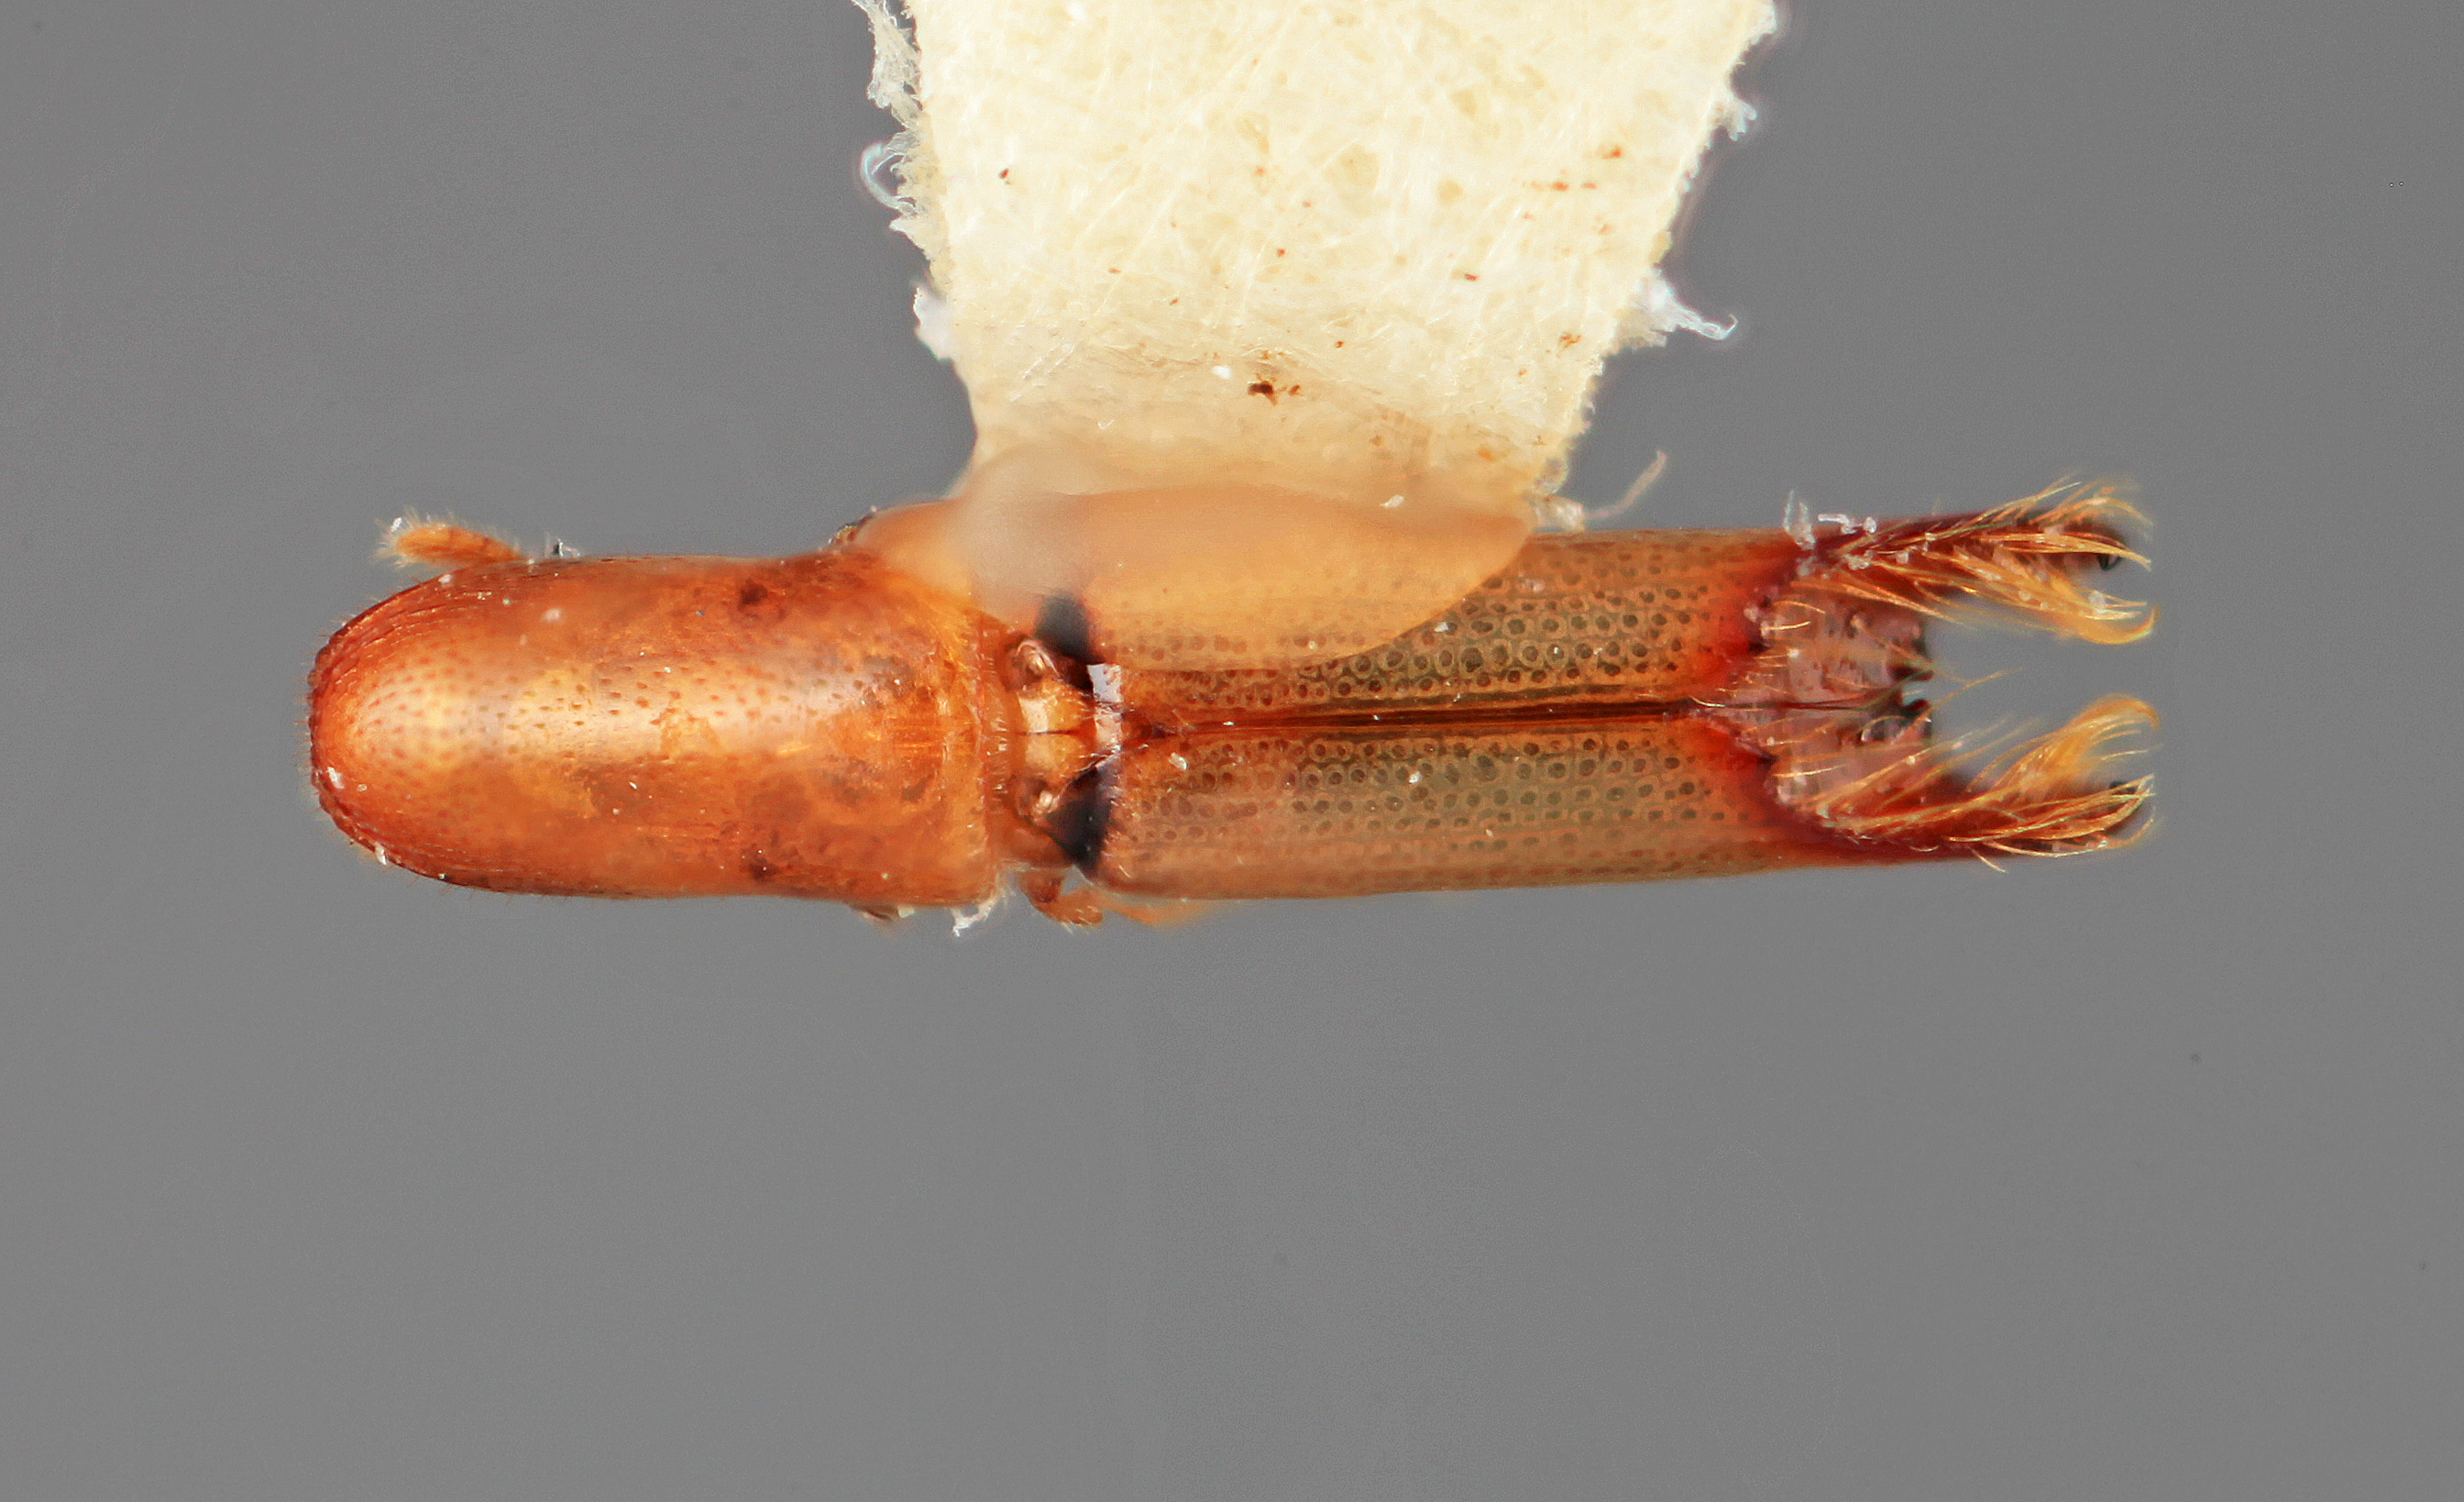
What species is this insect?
Amphicranus apicalis
